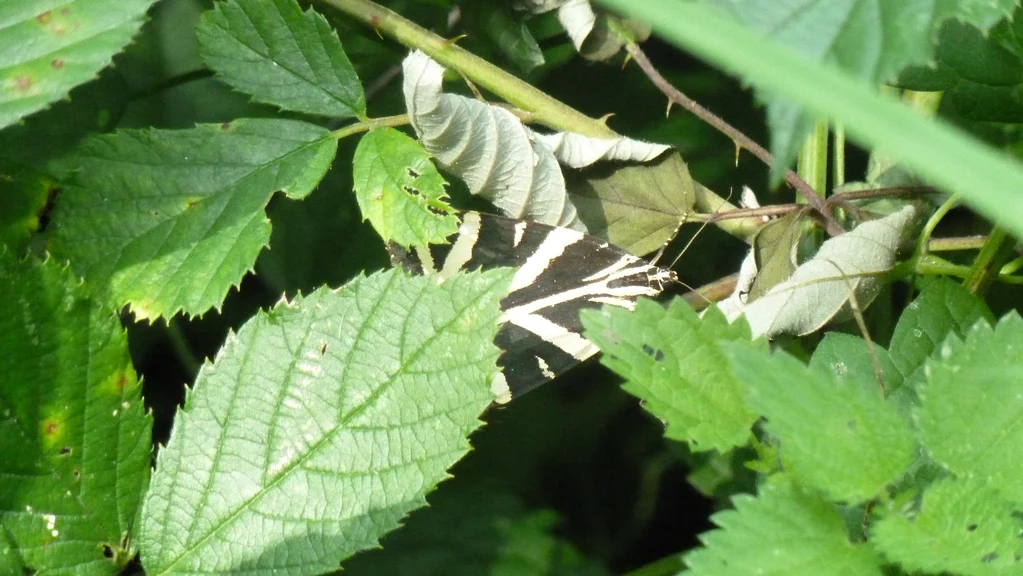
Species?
Euplagia quadripunctaria
